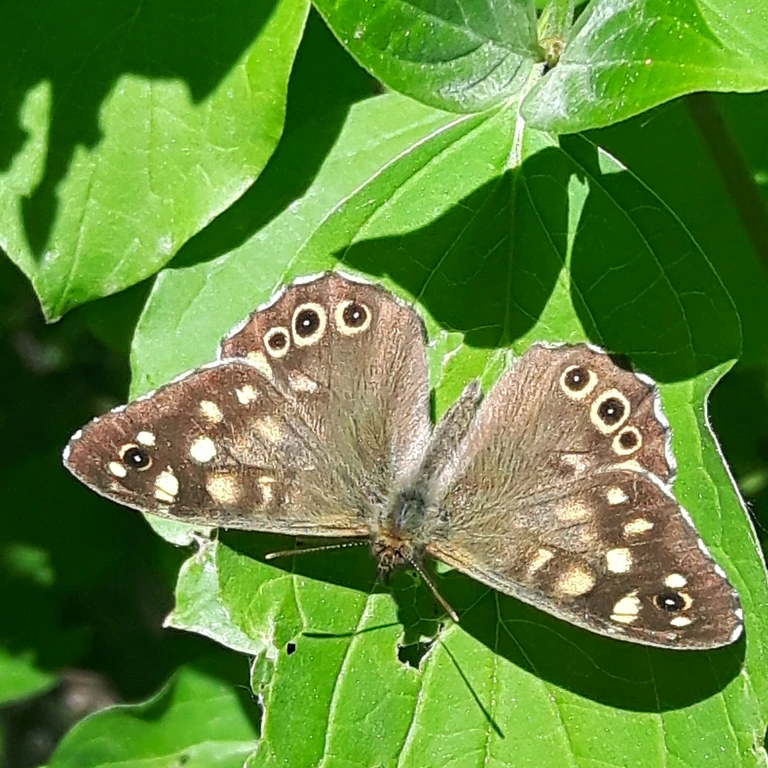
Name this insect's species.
Pararge aegeria
